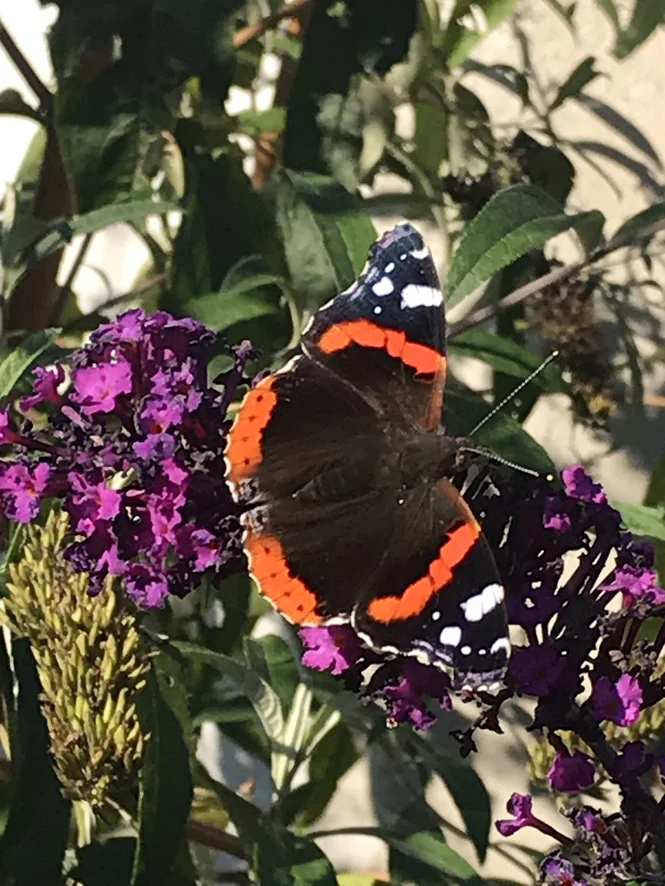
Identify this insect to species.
Vanessa atalanta
